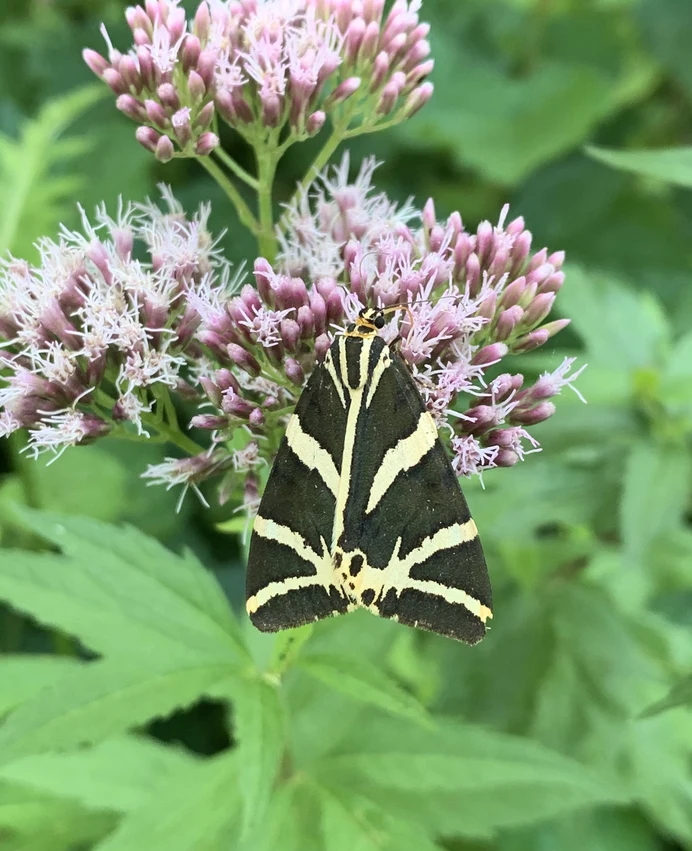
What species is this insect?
Euplagia quadripunctaria
